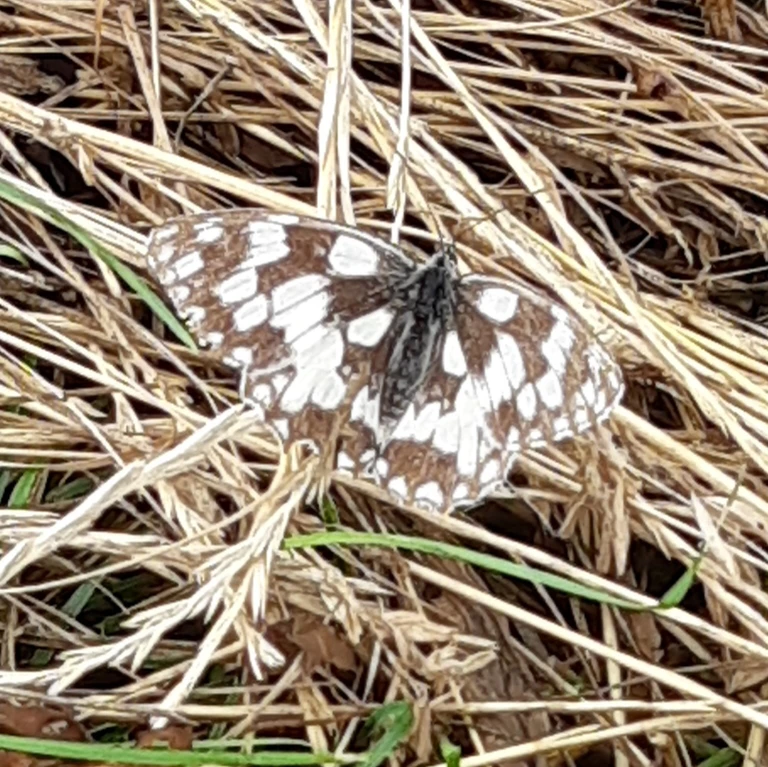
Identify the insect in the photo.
Melanargia galathea
